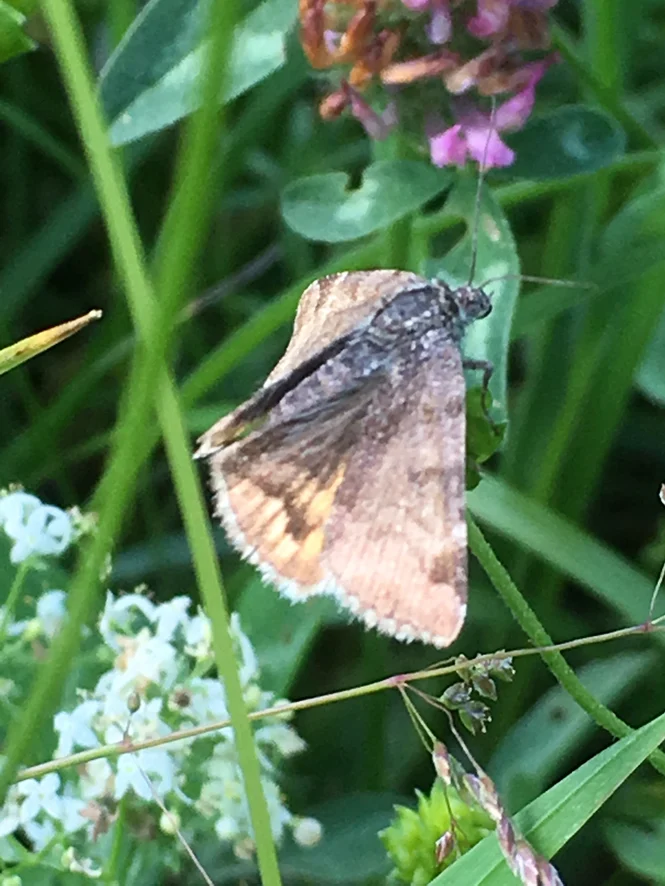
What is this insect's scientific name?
Euclidia glyphica
